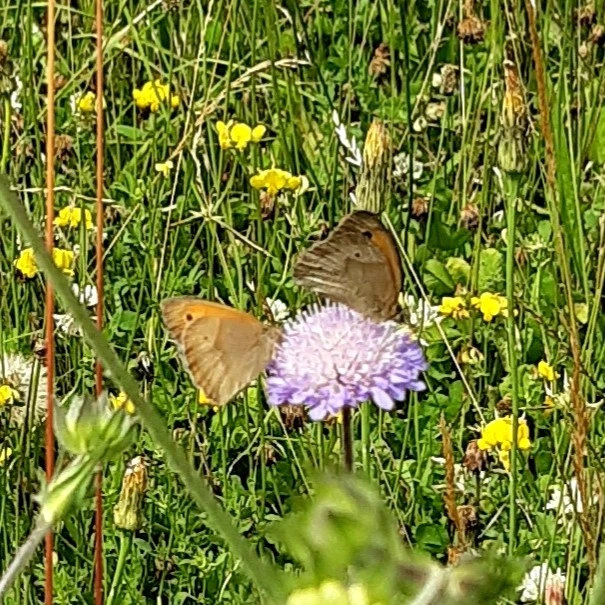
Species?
Maniola jurtina
